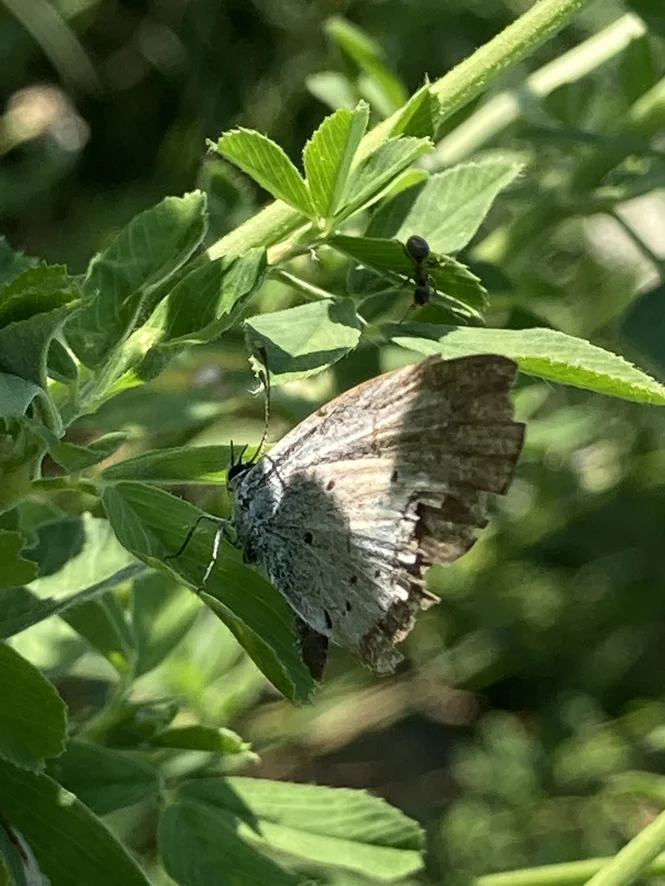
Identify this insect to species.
Celastrina argiolus
